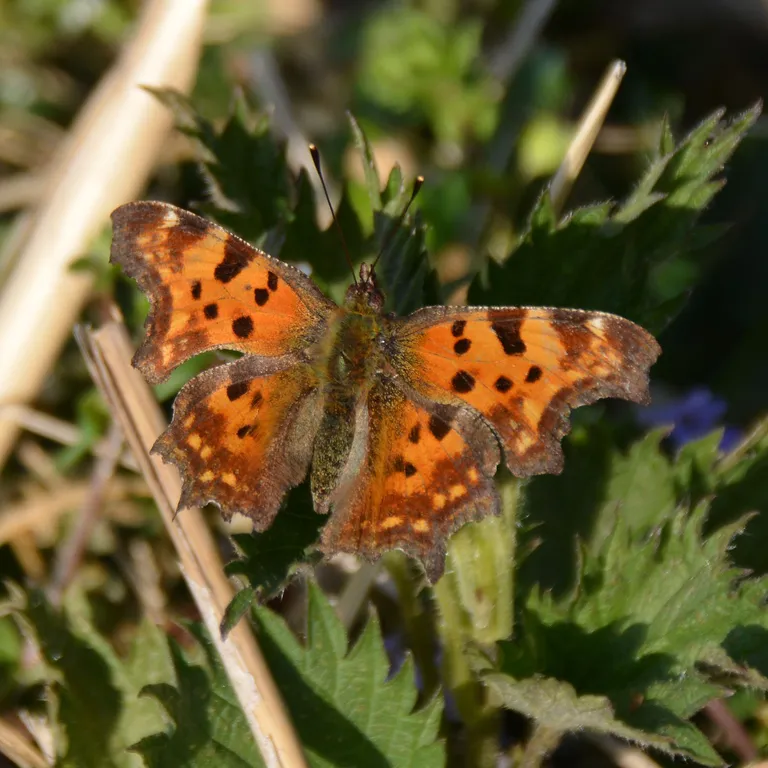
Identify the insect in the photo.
Polygonia c-album
